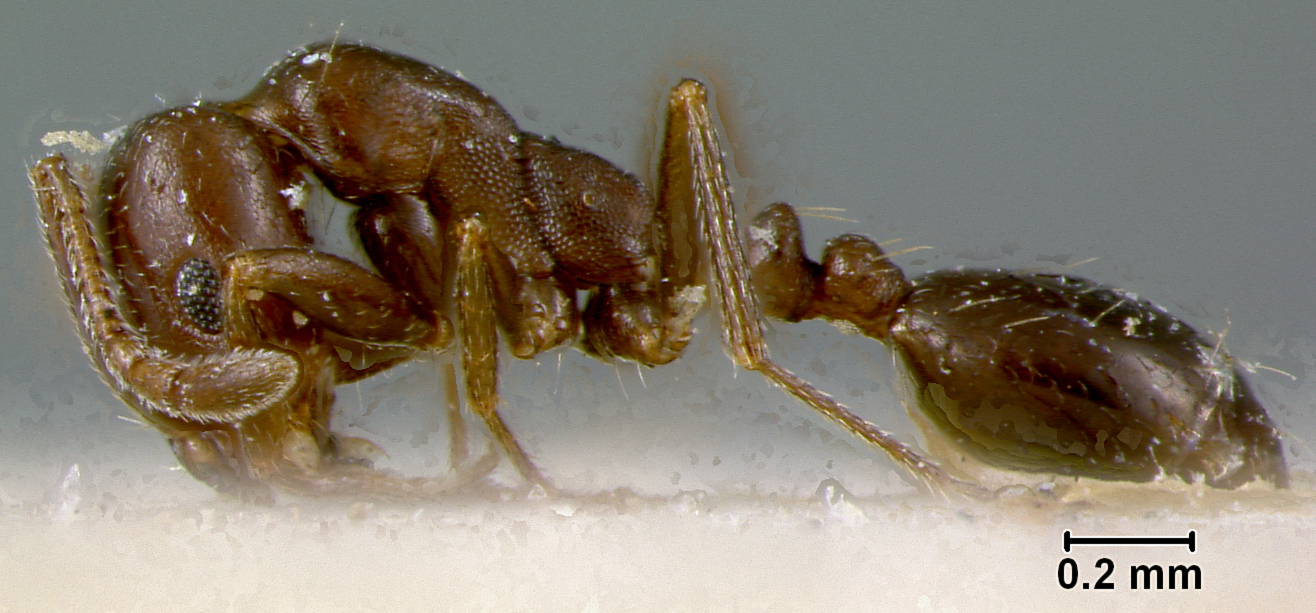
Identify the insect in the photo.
Monomorium subopacum
